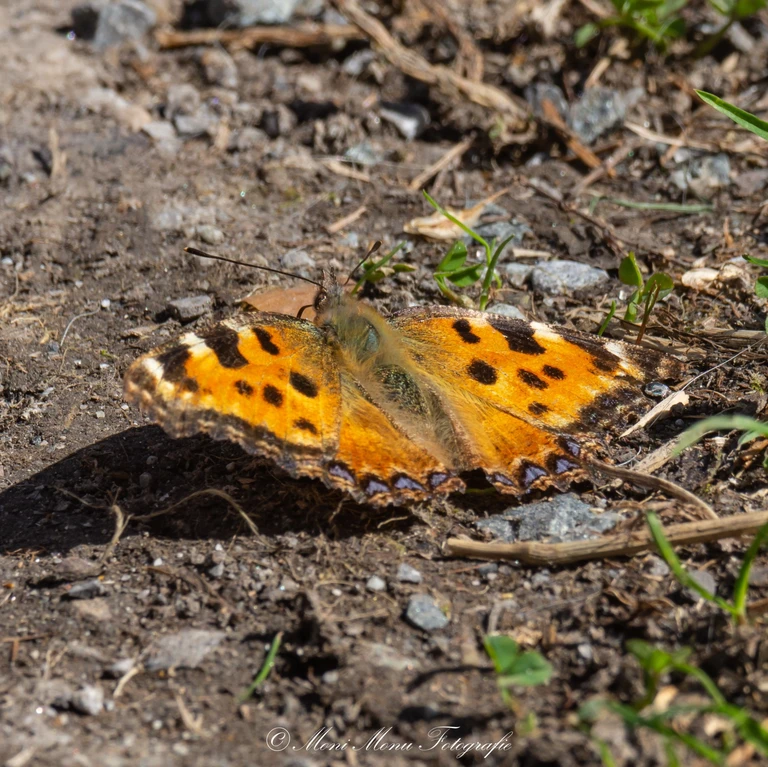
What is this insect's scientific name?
Nymphalis polychloros
